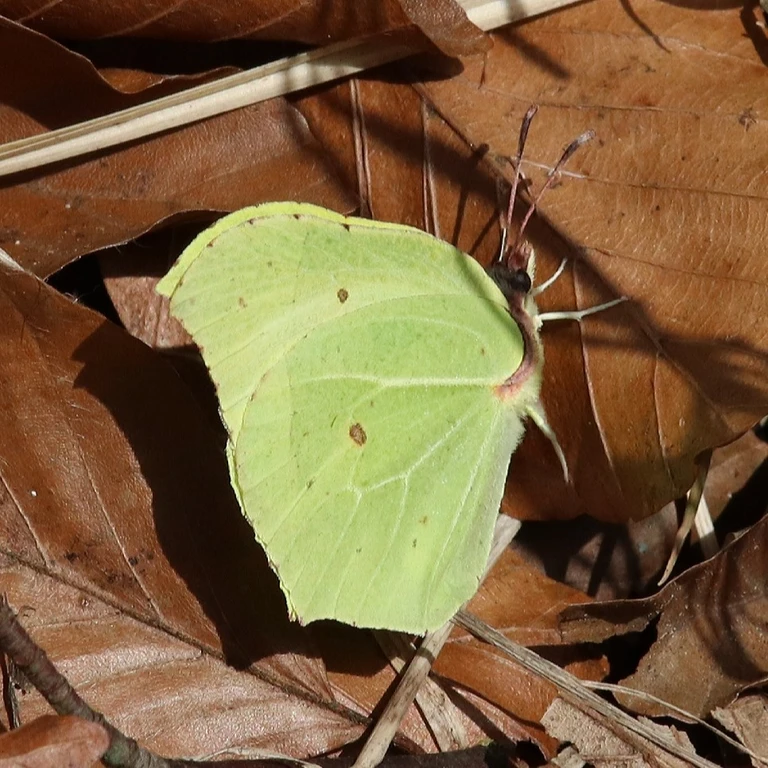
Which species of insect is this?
Gonepteryx rhamni
